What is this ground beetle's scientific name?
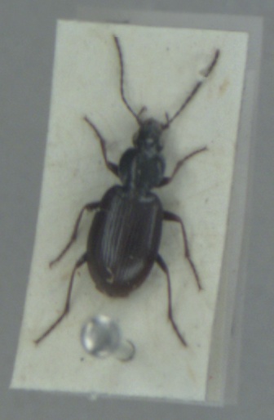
Agonum fuliginosum
